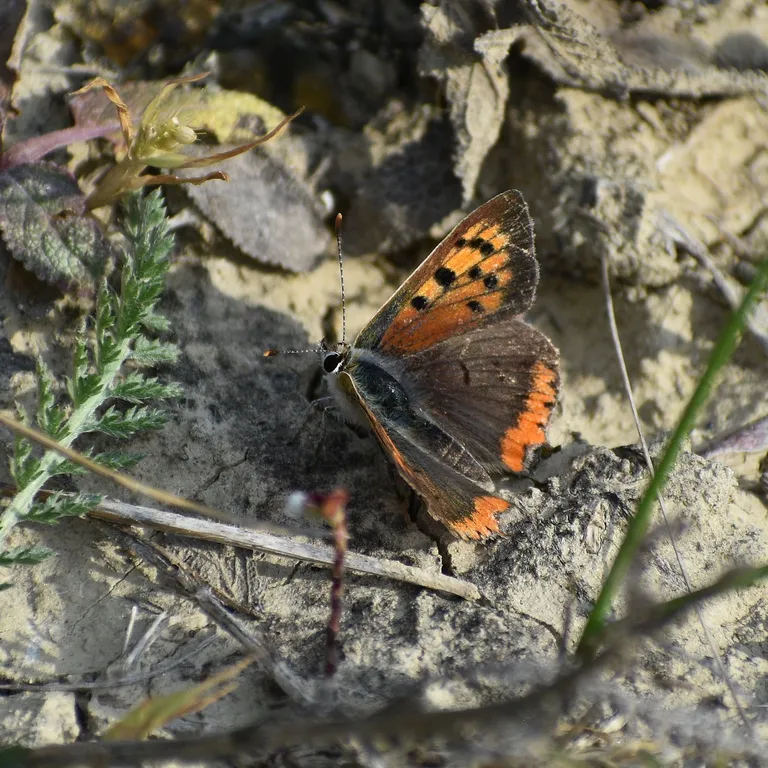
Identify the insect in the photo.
Lycaena phlaeas
